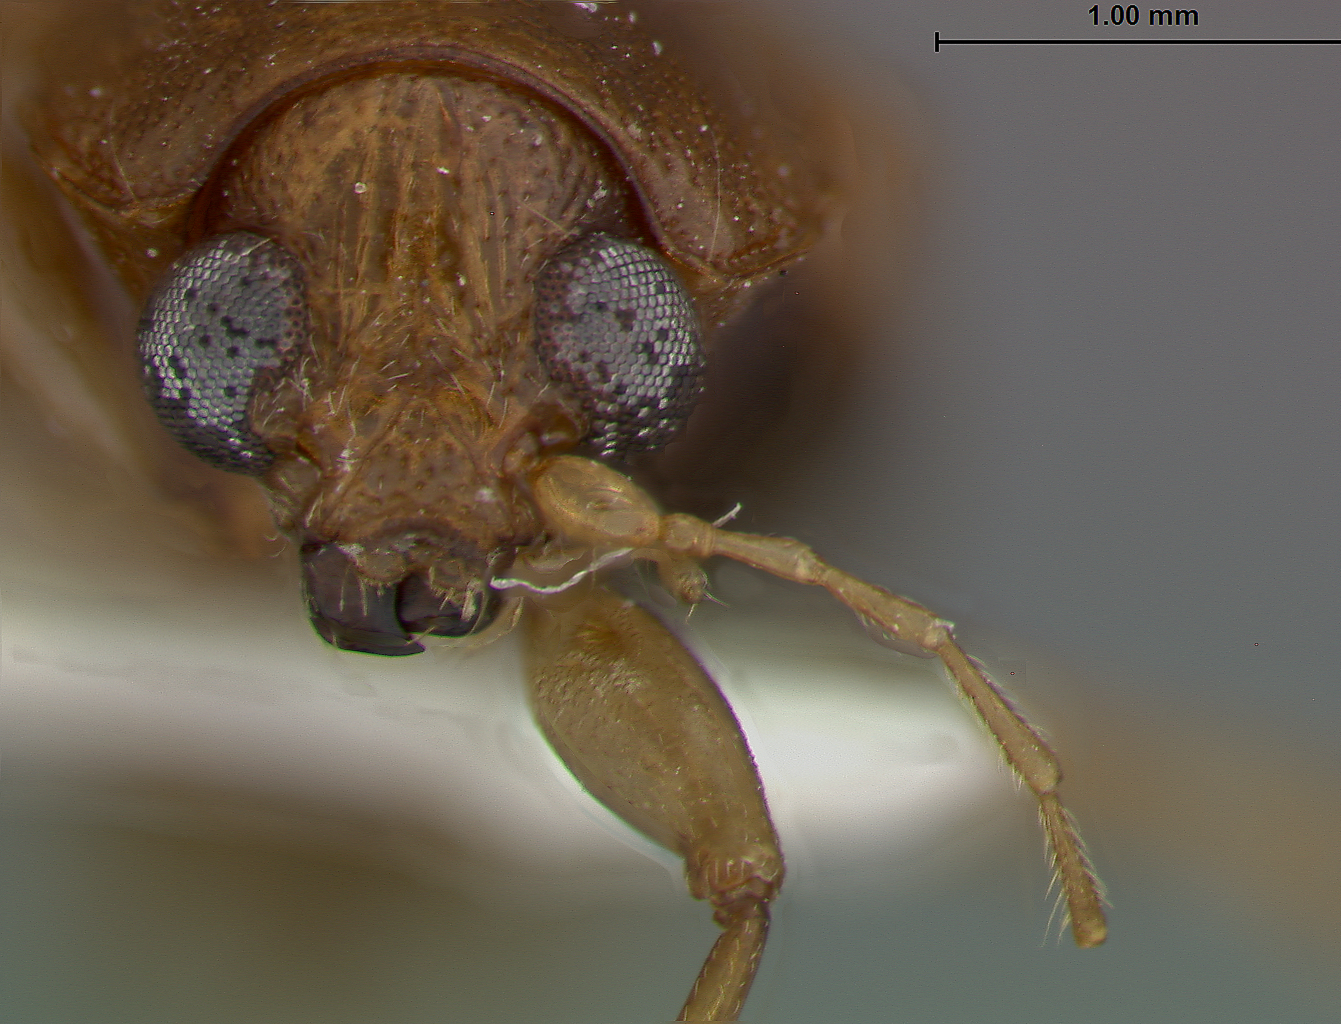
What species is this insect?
Colaspis levicostata
